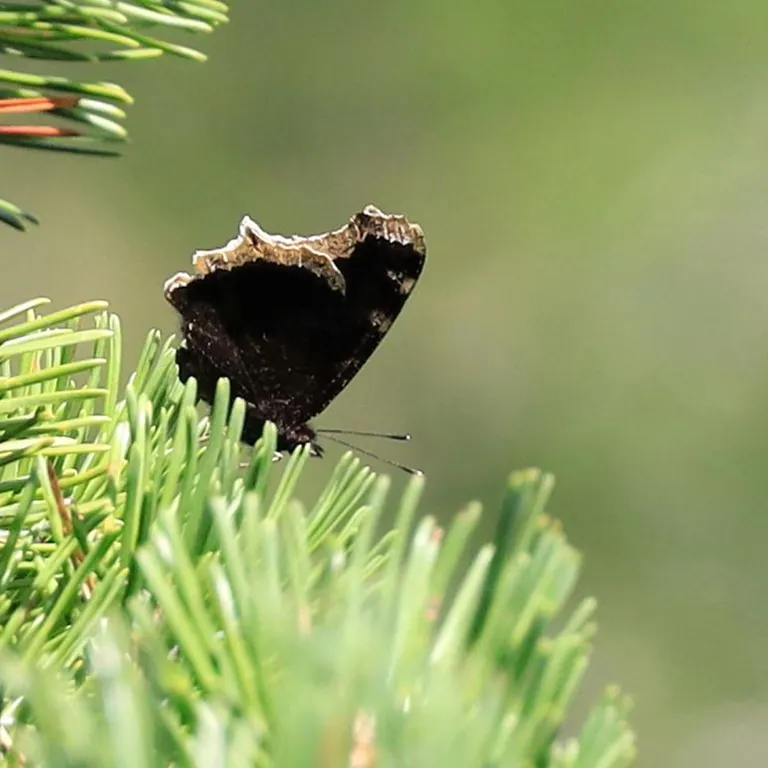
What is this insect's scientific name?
Nymphalis antiopa
